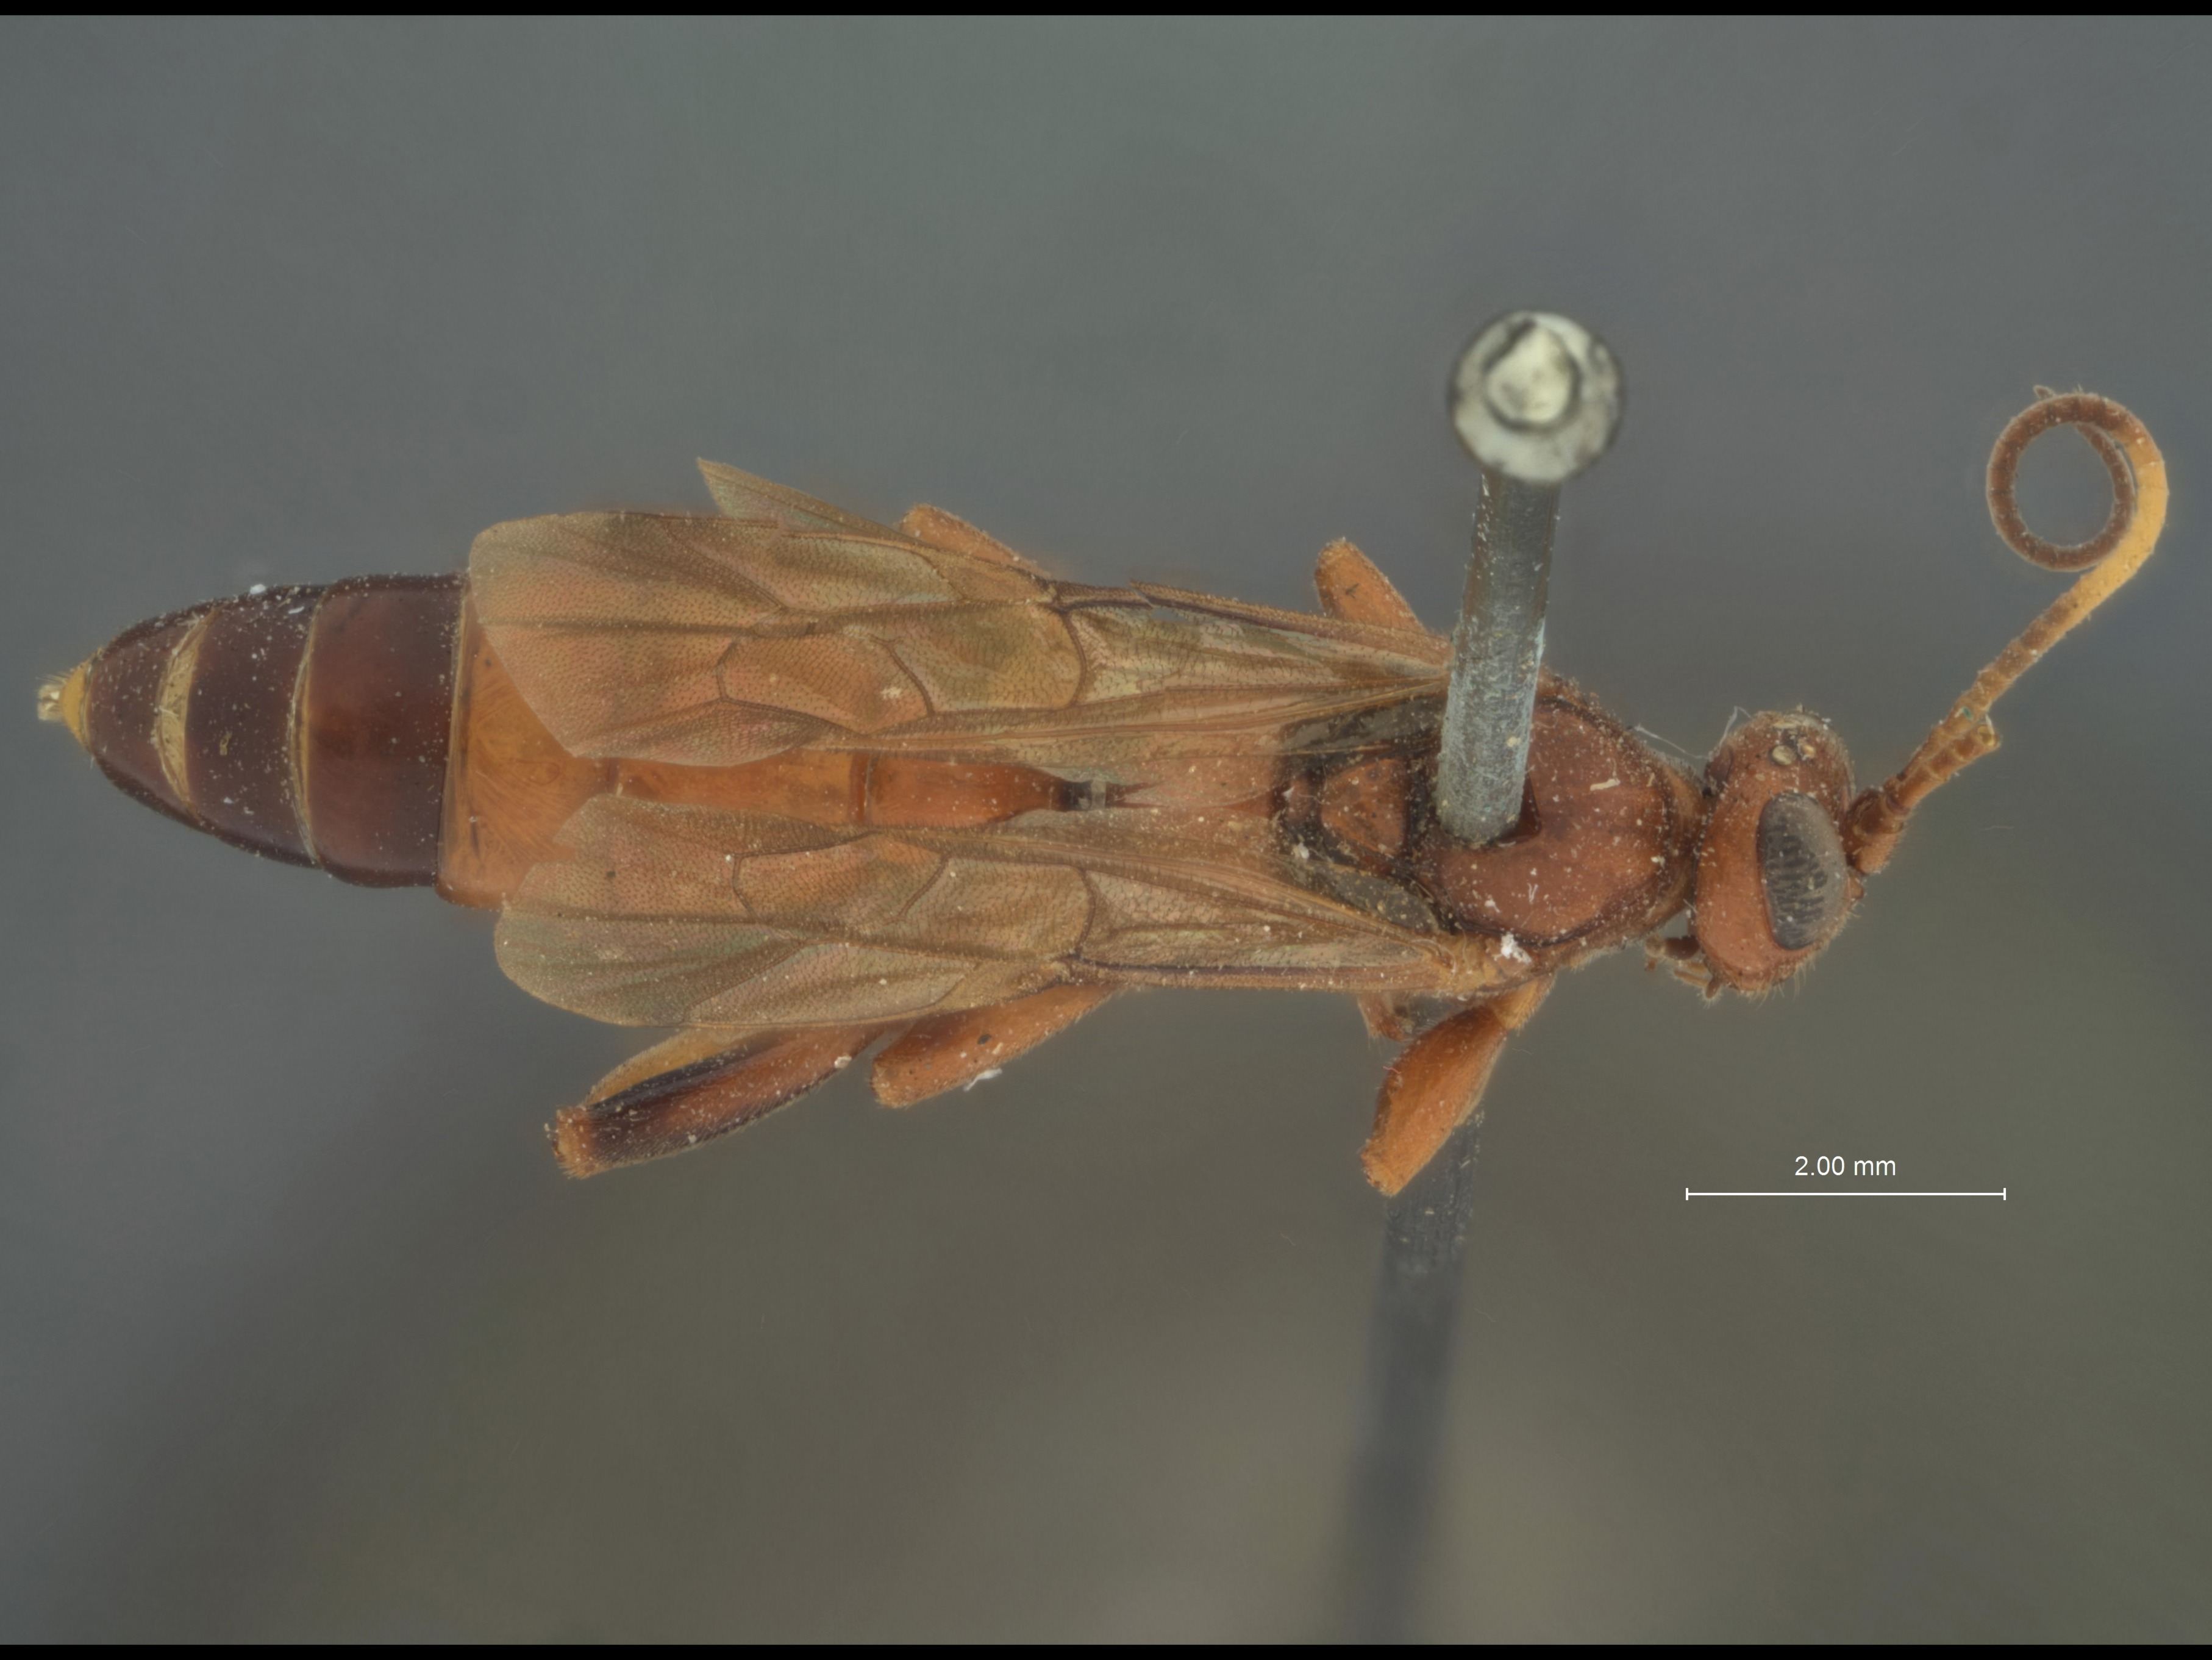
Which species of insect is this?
Amblyteles cookii
